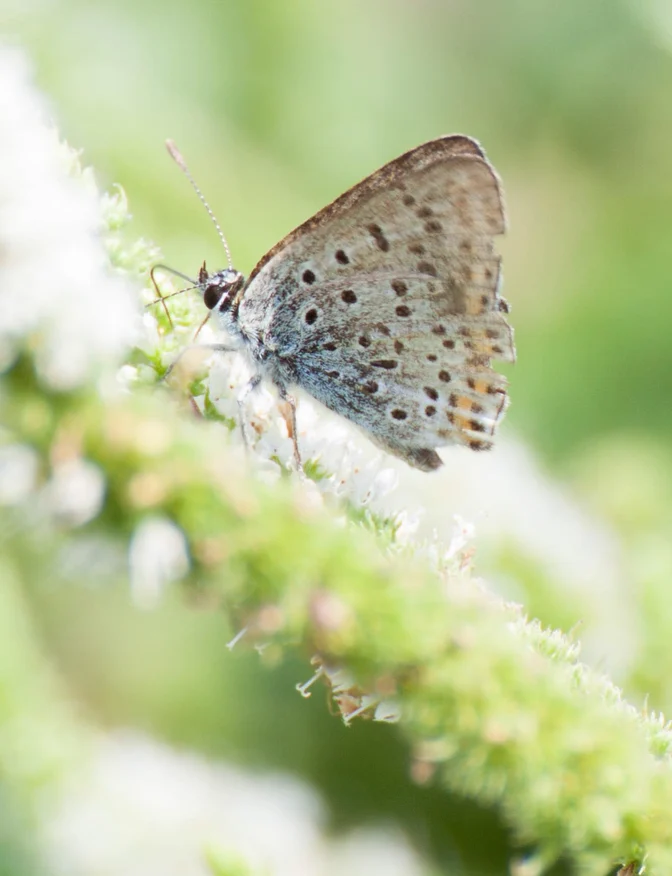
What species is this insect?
Lycaena tityrus (also Loweia tityrus)
